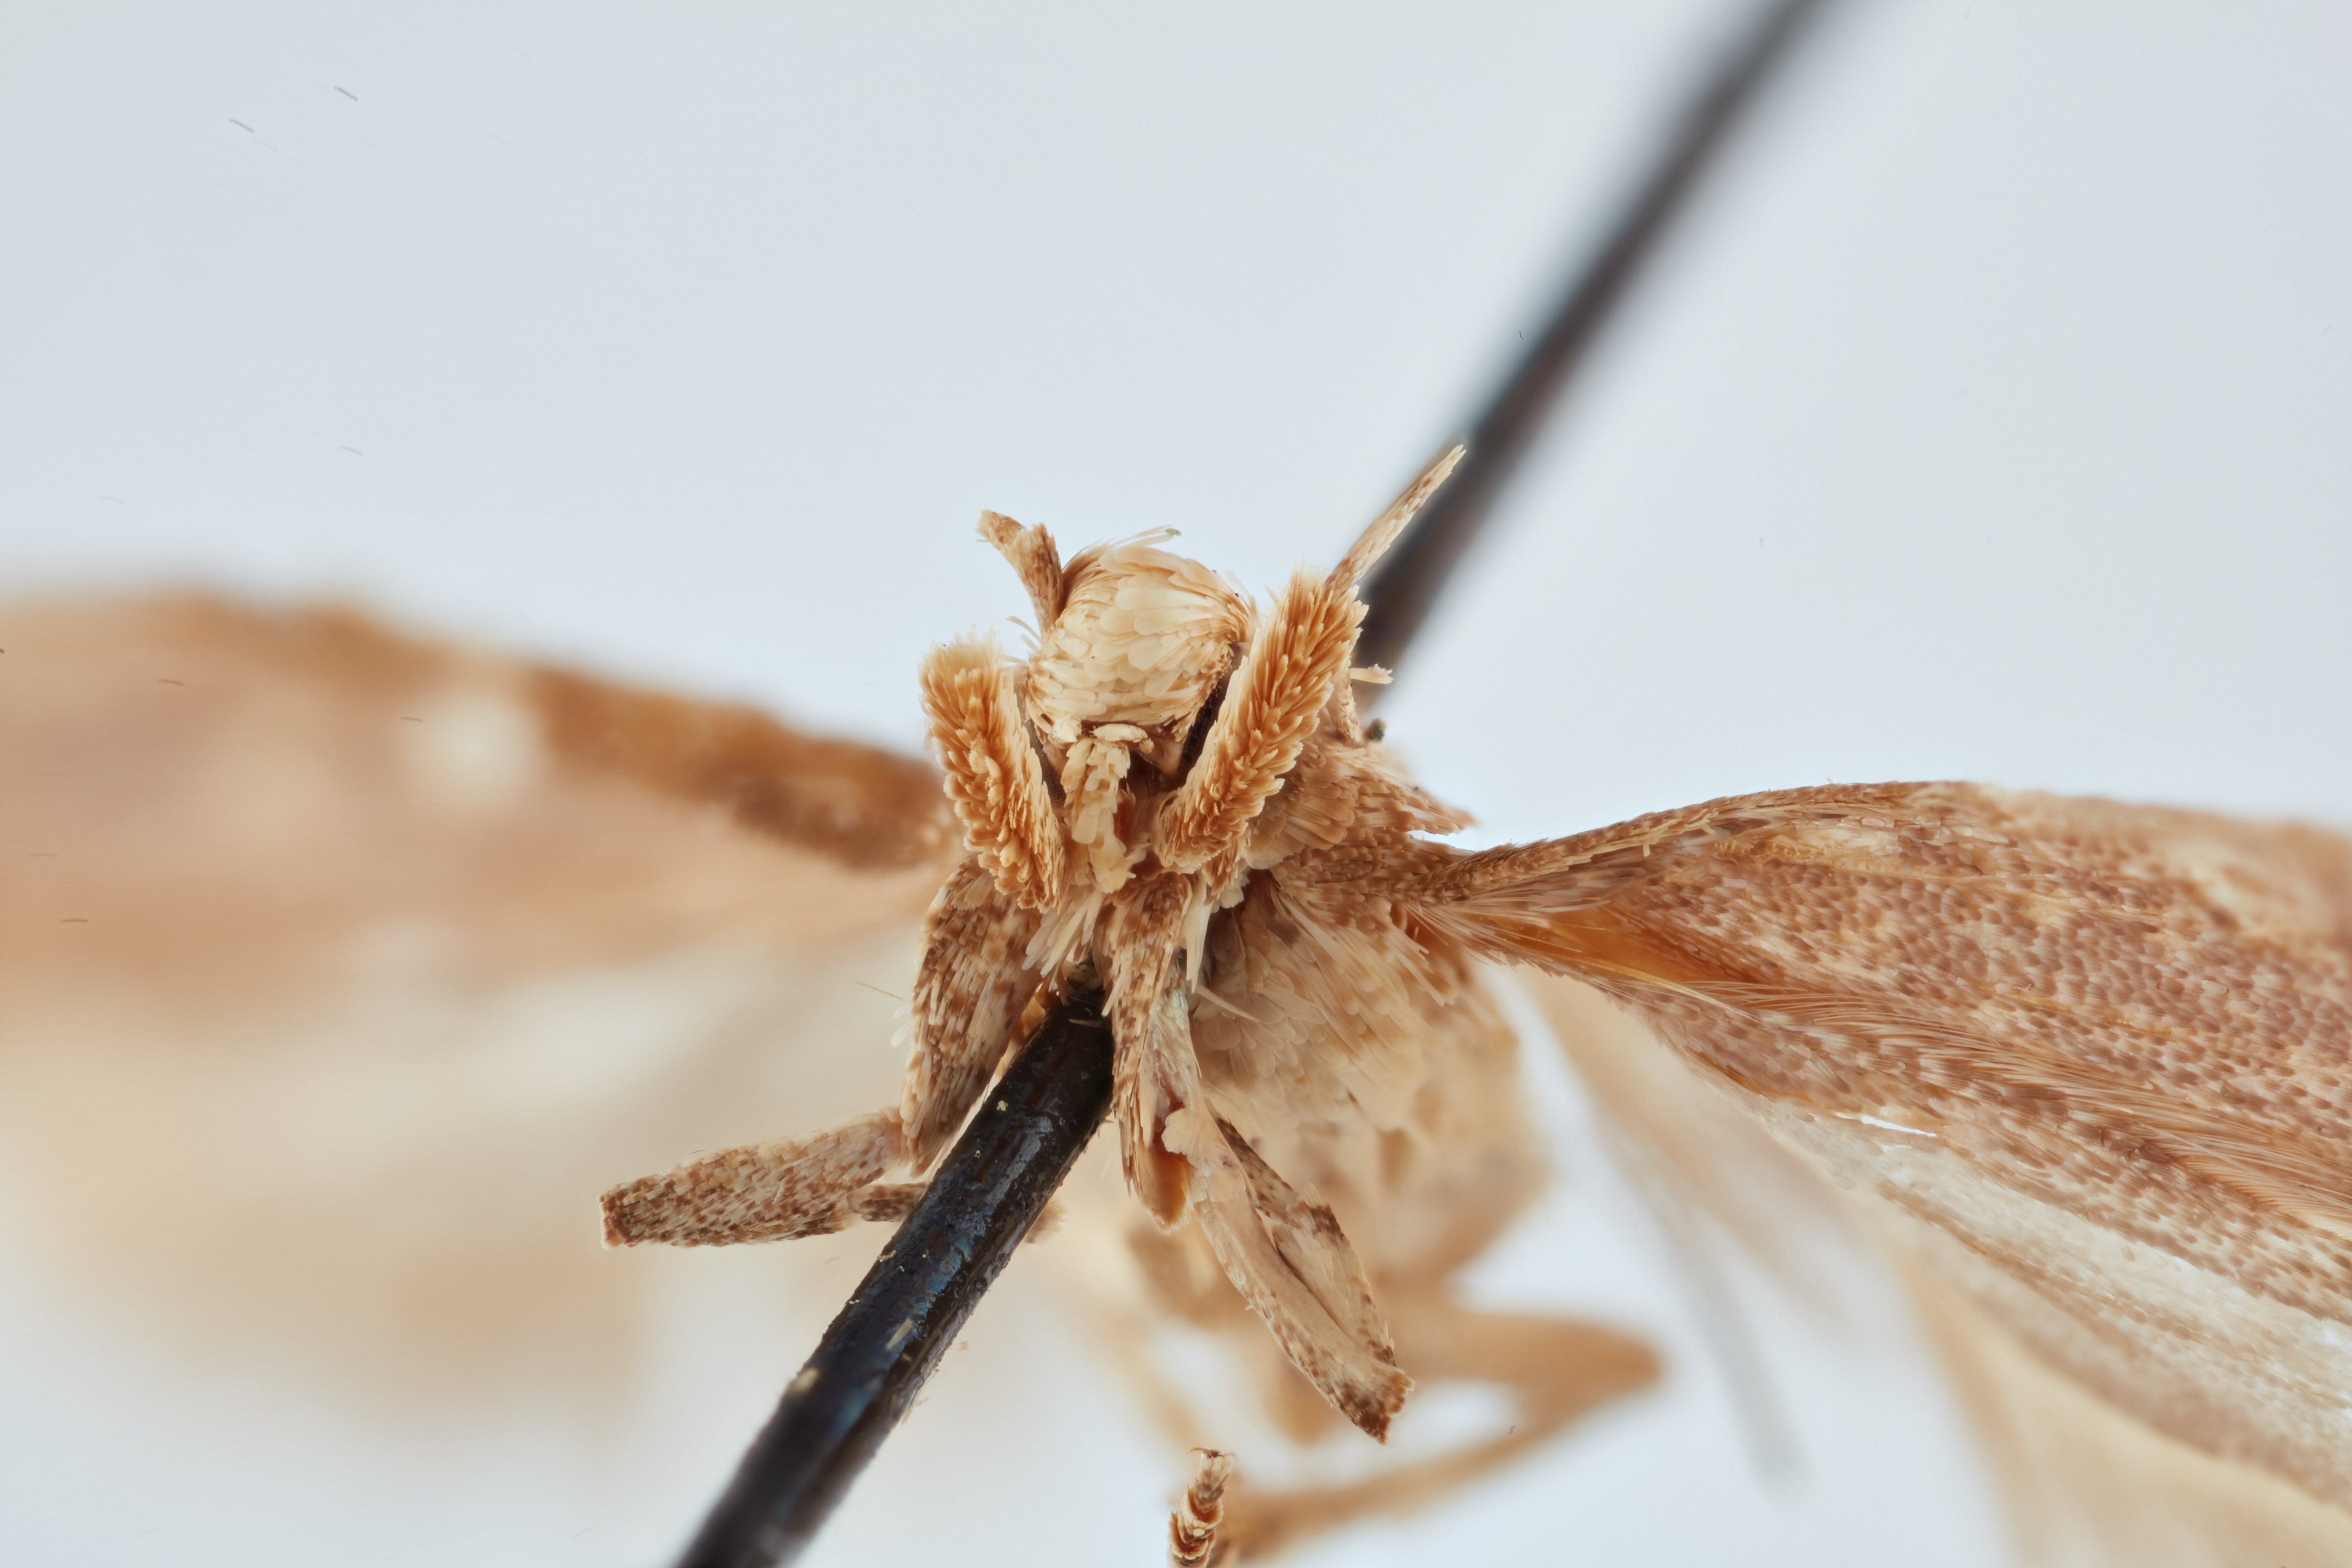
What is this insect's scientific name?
Scrobipalpa aptatella
